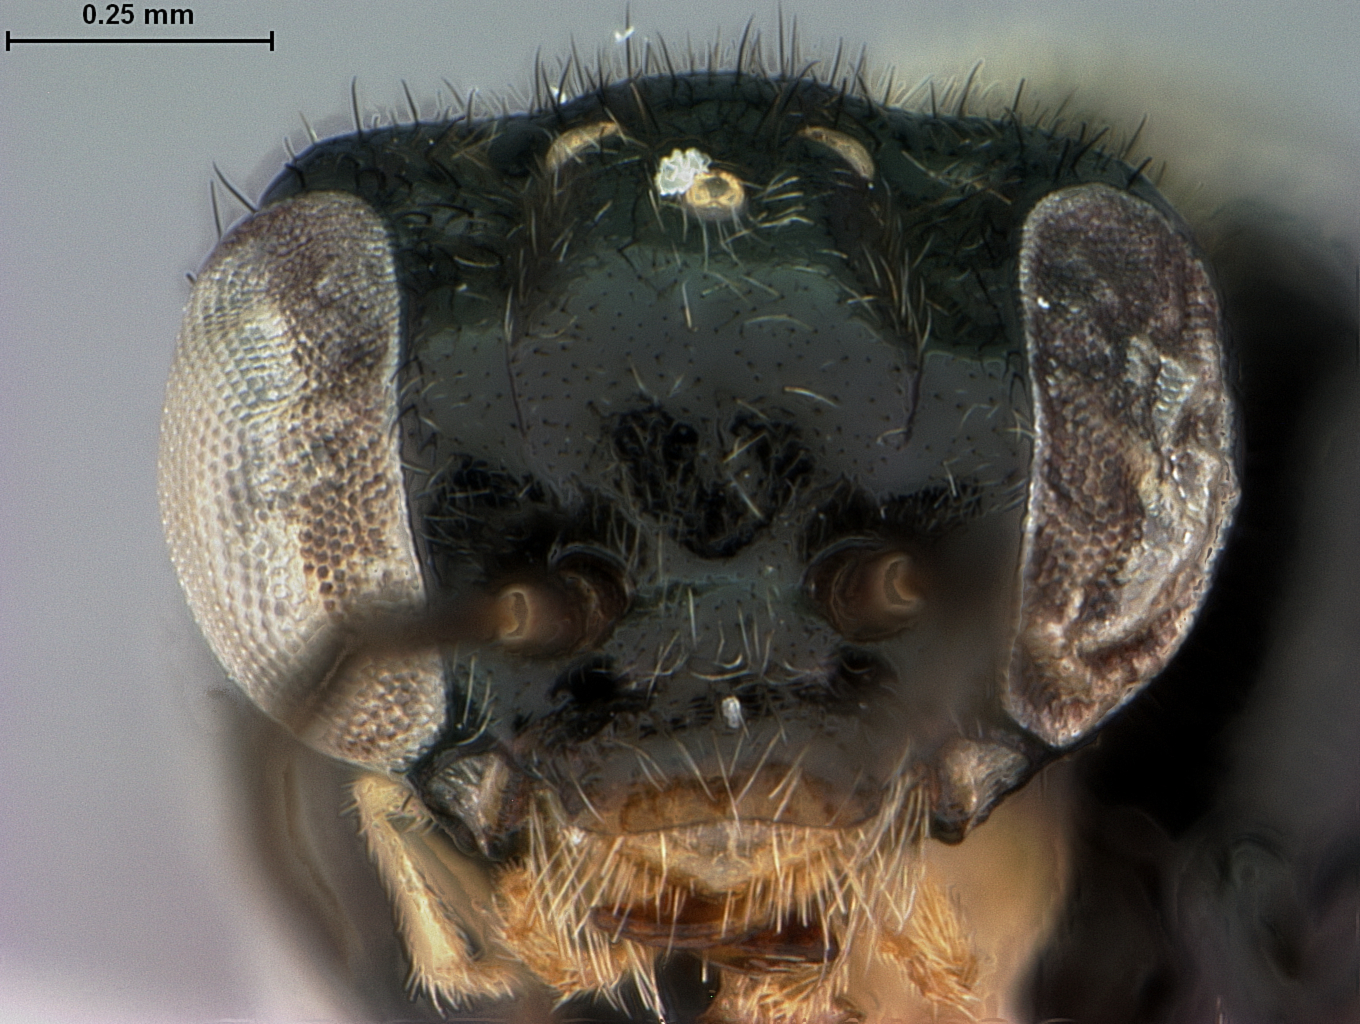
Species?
Acordulecera whittelli
